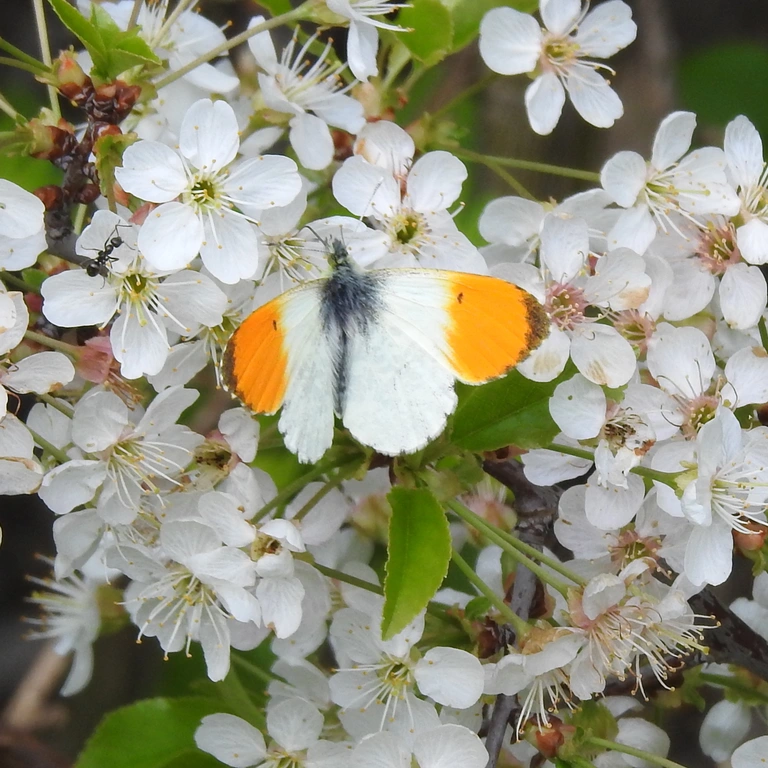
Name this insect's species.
Anthocharis cardamines
